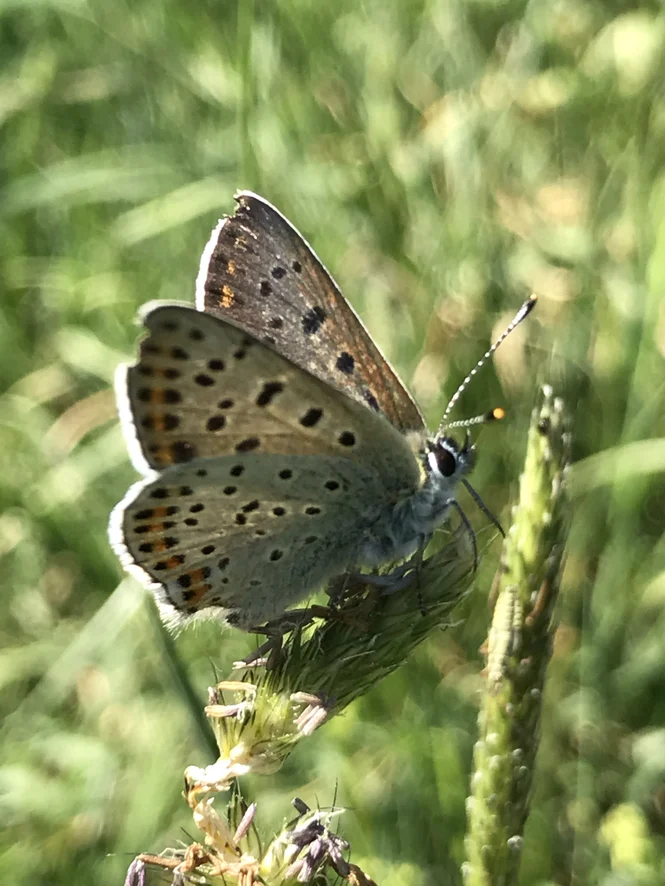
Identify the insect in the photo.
Lycaena tityrus (also Loweia tityrus)
